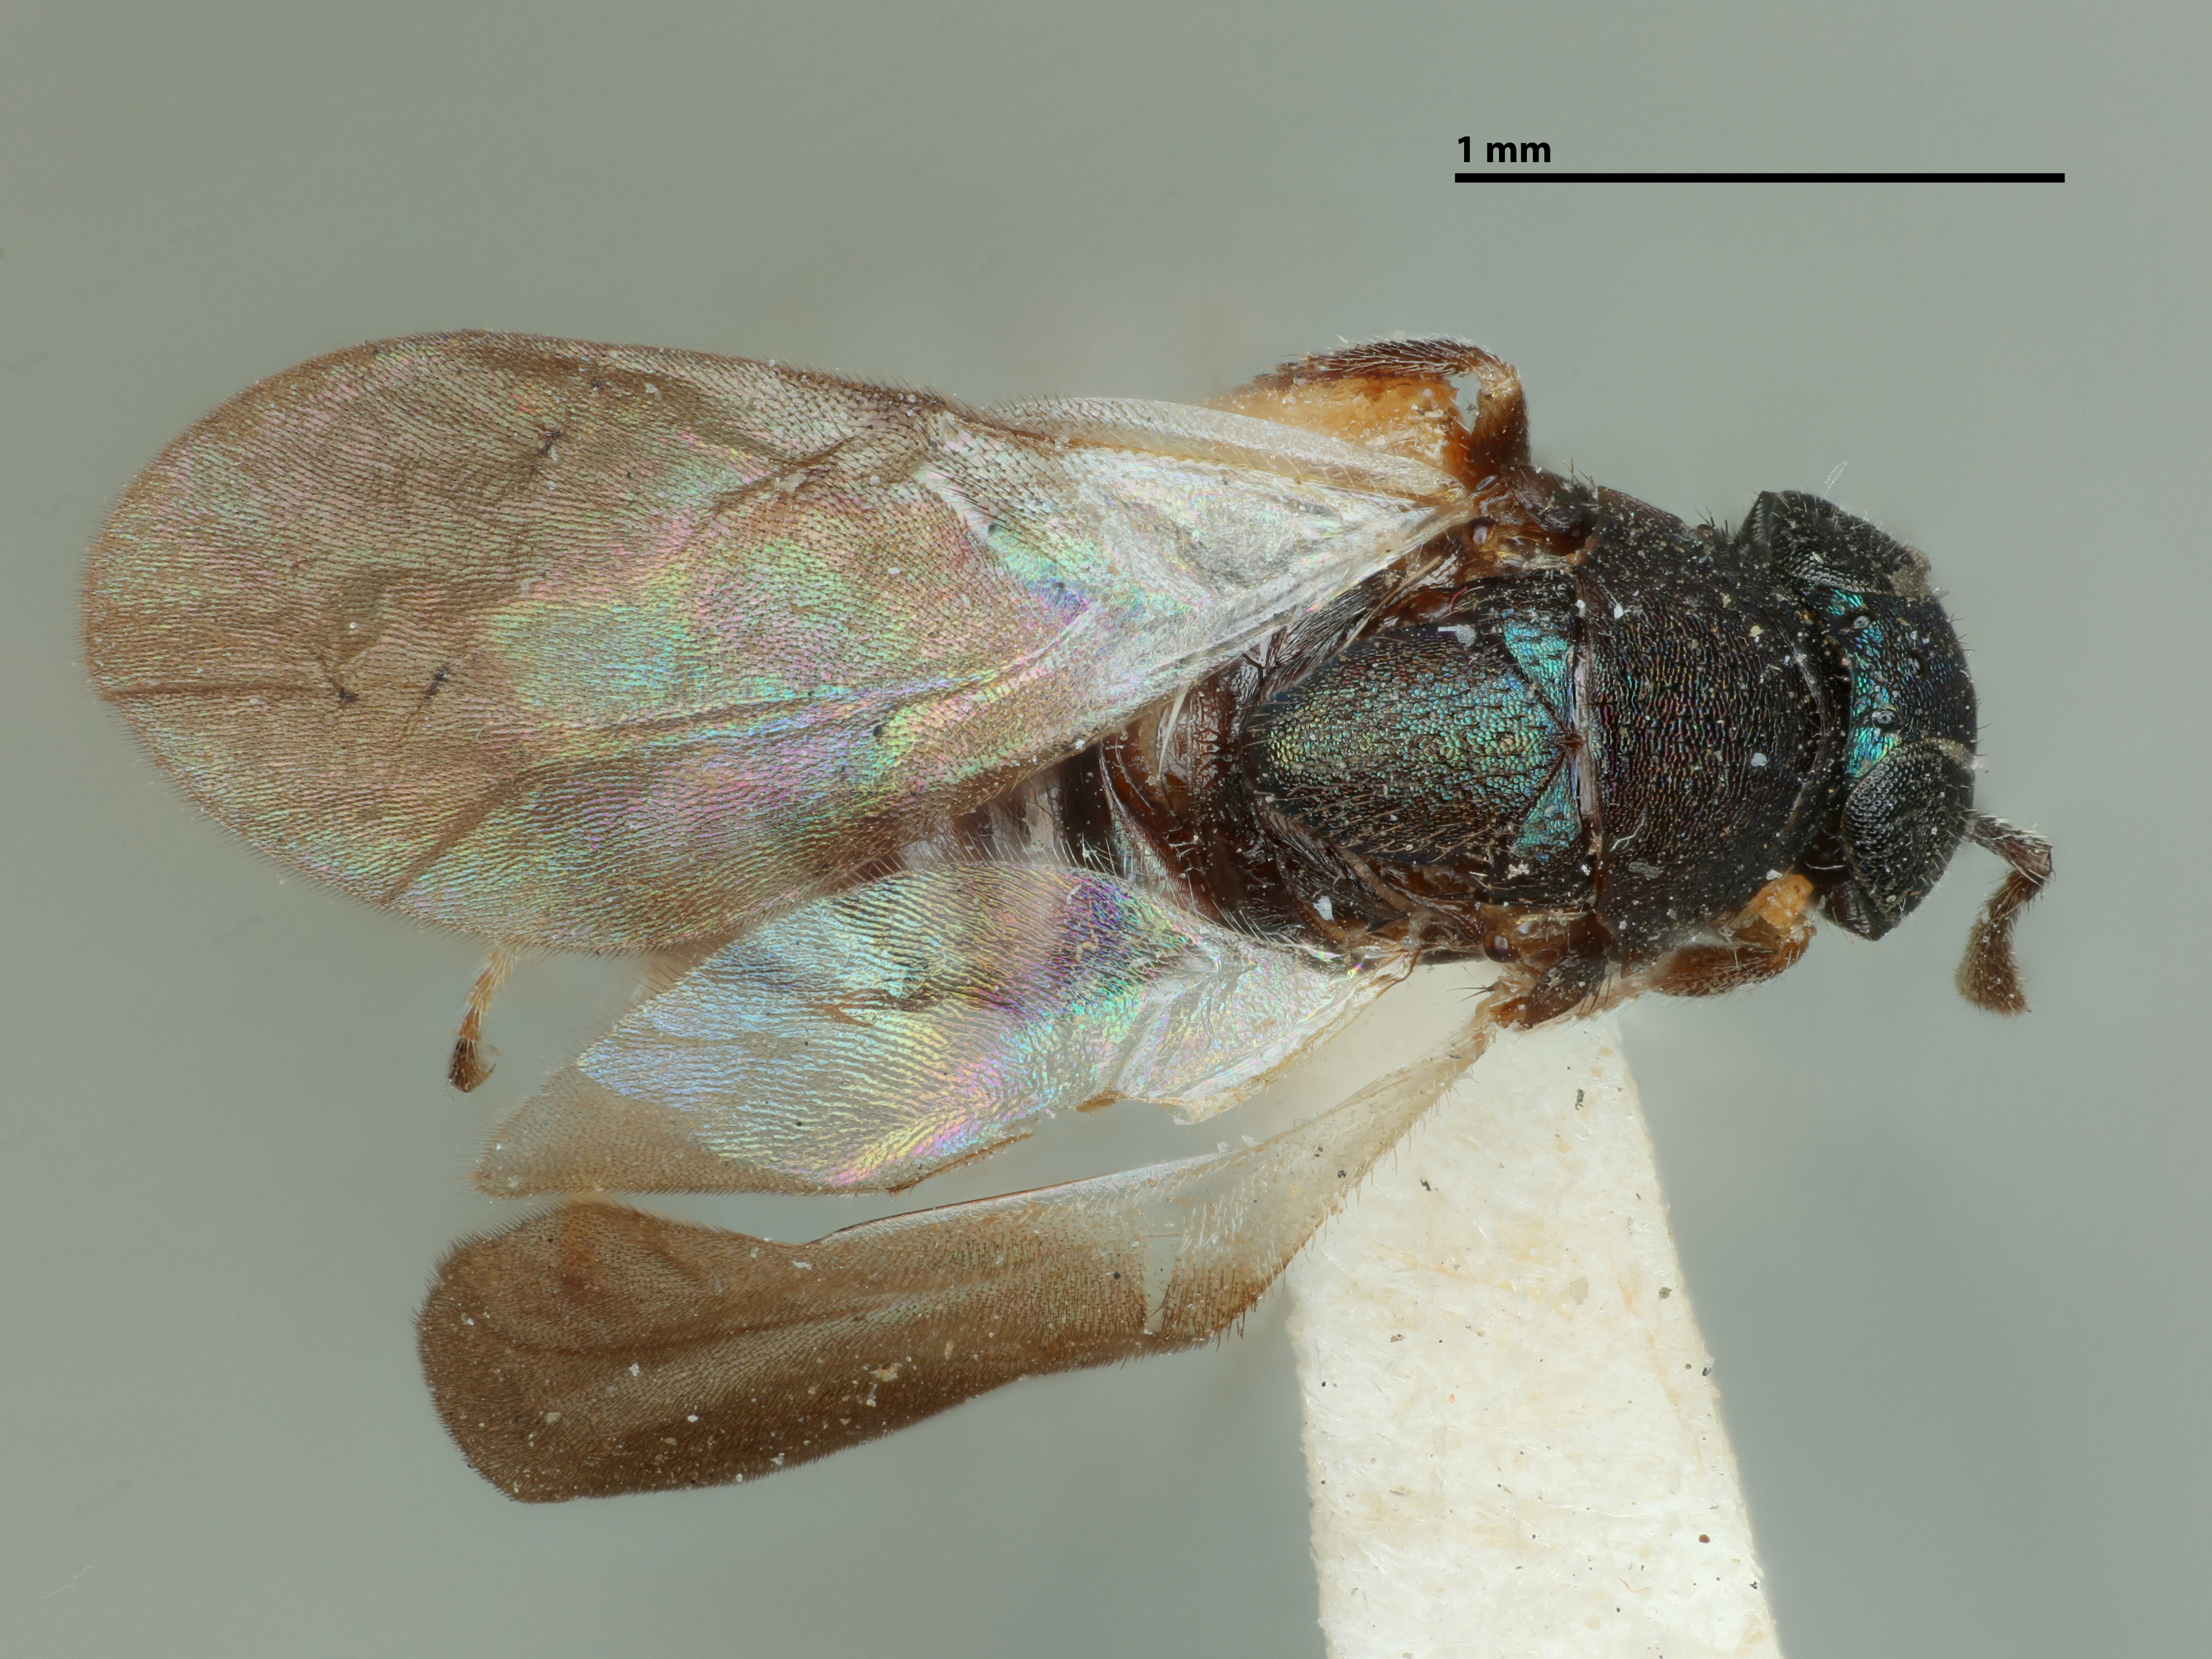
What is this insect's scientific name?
Tachinaephagus fuscipennis
